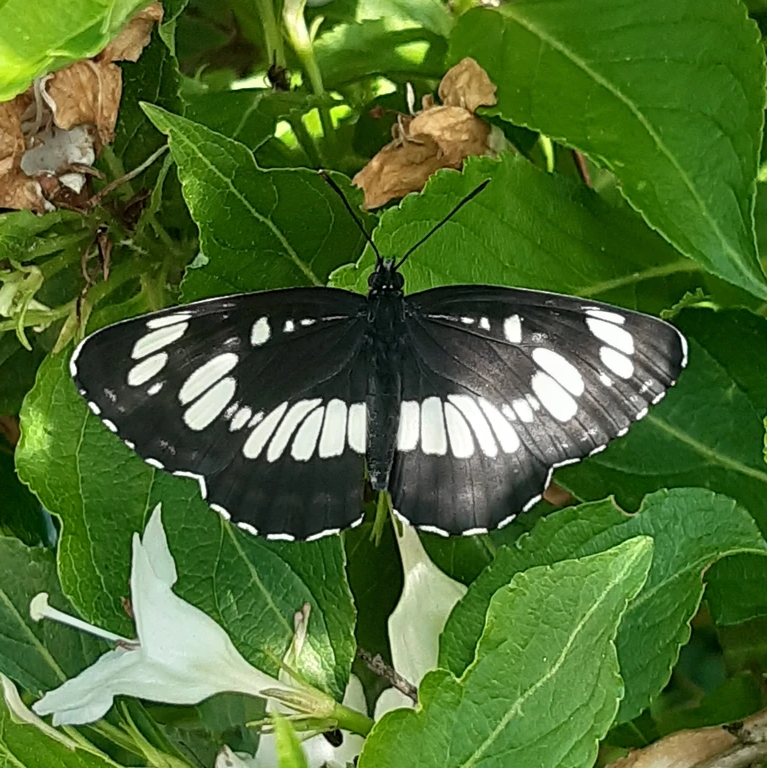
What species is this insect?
Neptis rivularis
